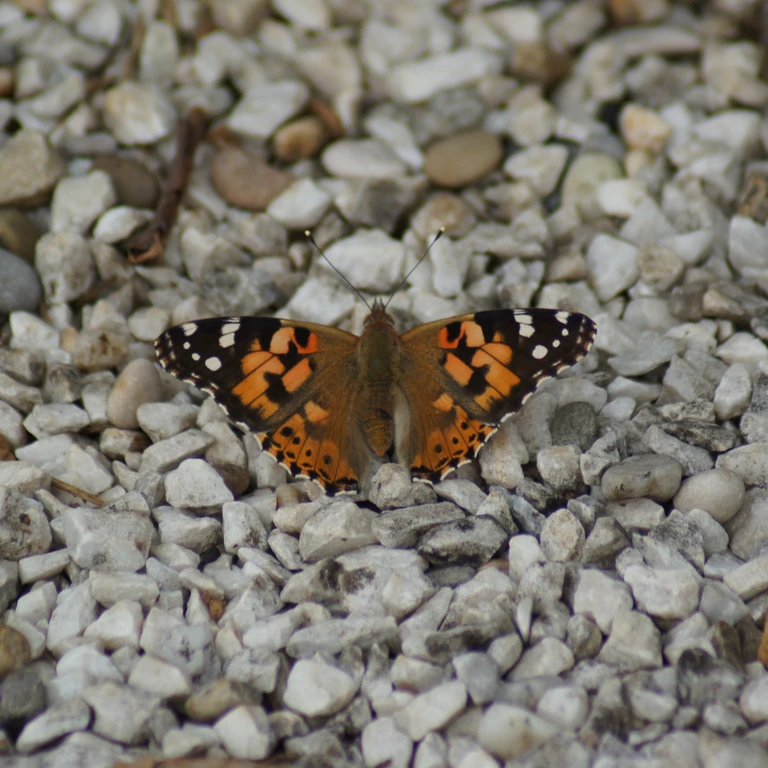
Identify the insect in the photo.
Vanessa cardui
